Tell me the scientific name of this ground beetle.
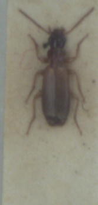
Paradromius linearis
